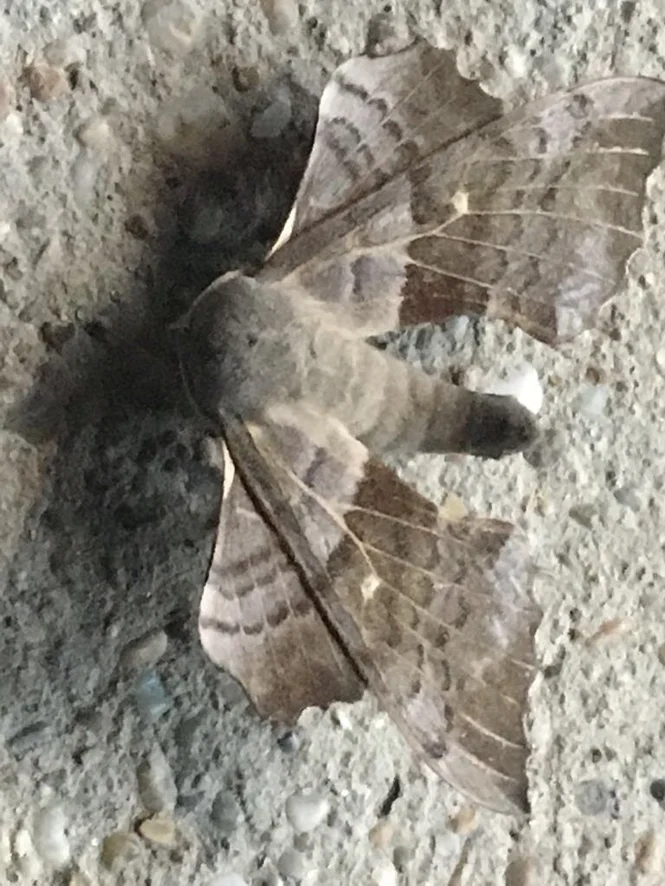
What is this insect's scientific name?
Laothoe populi
